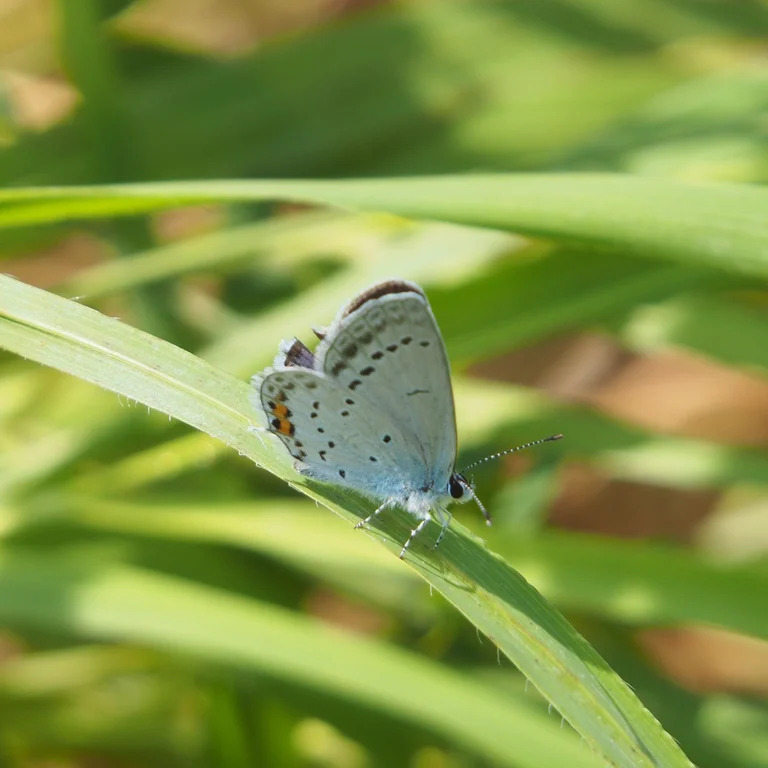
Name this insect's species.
Cupido argiades (also Elkalyce argiades)
